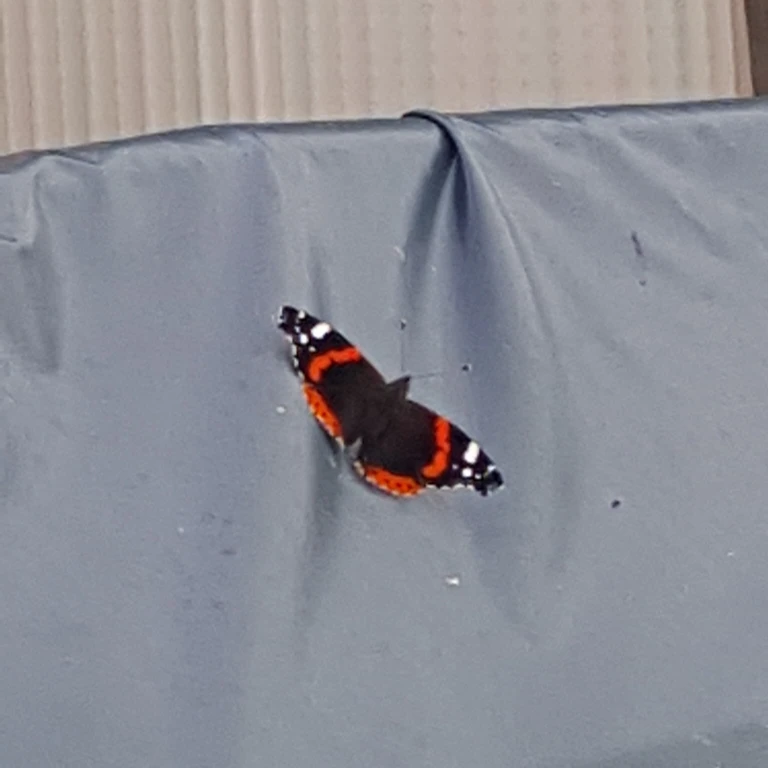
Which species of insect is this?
Vanessa atalanta
